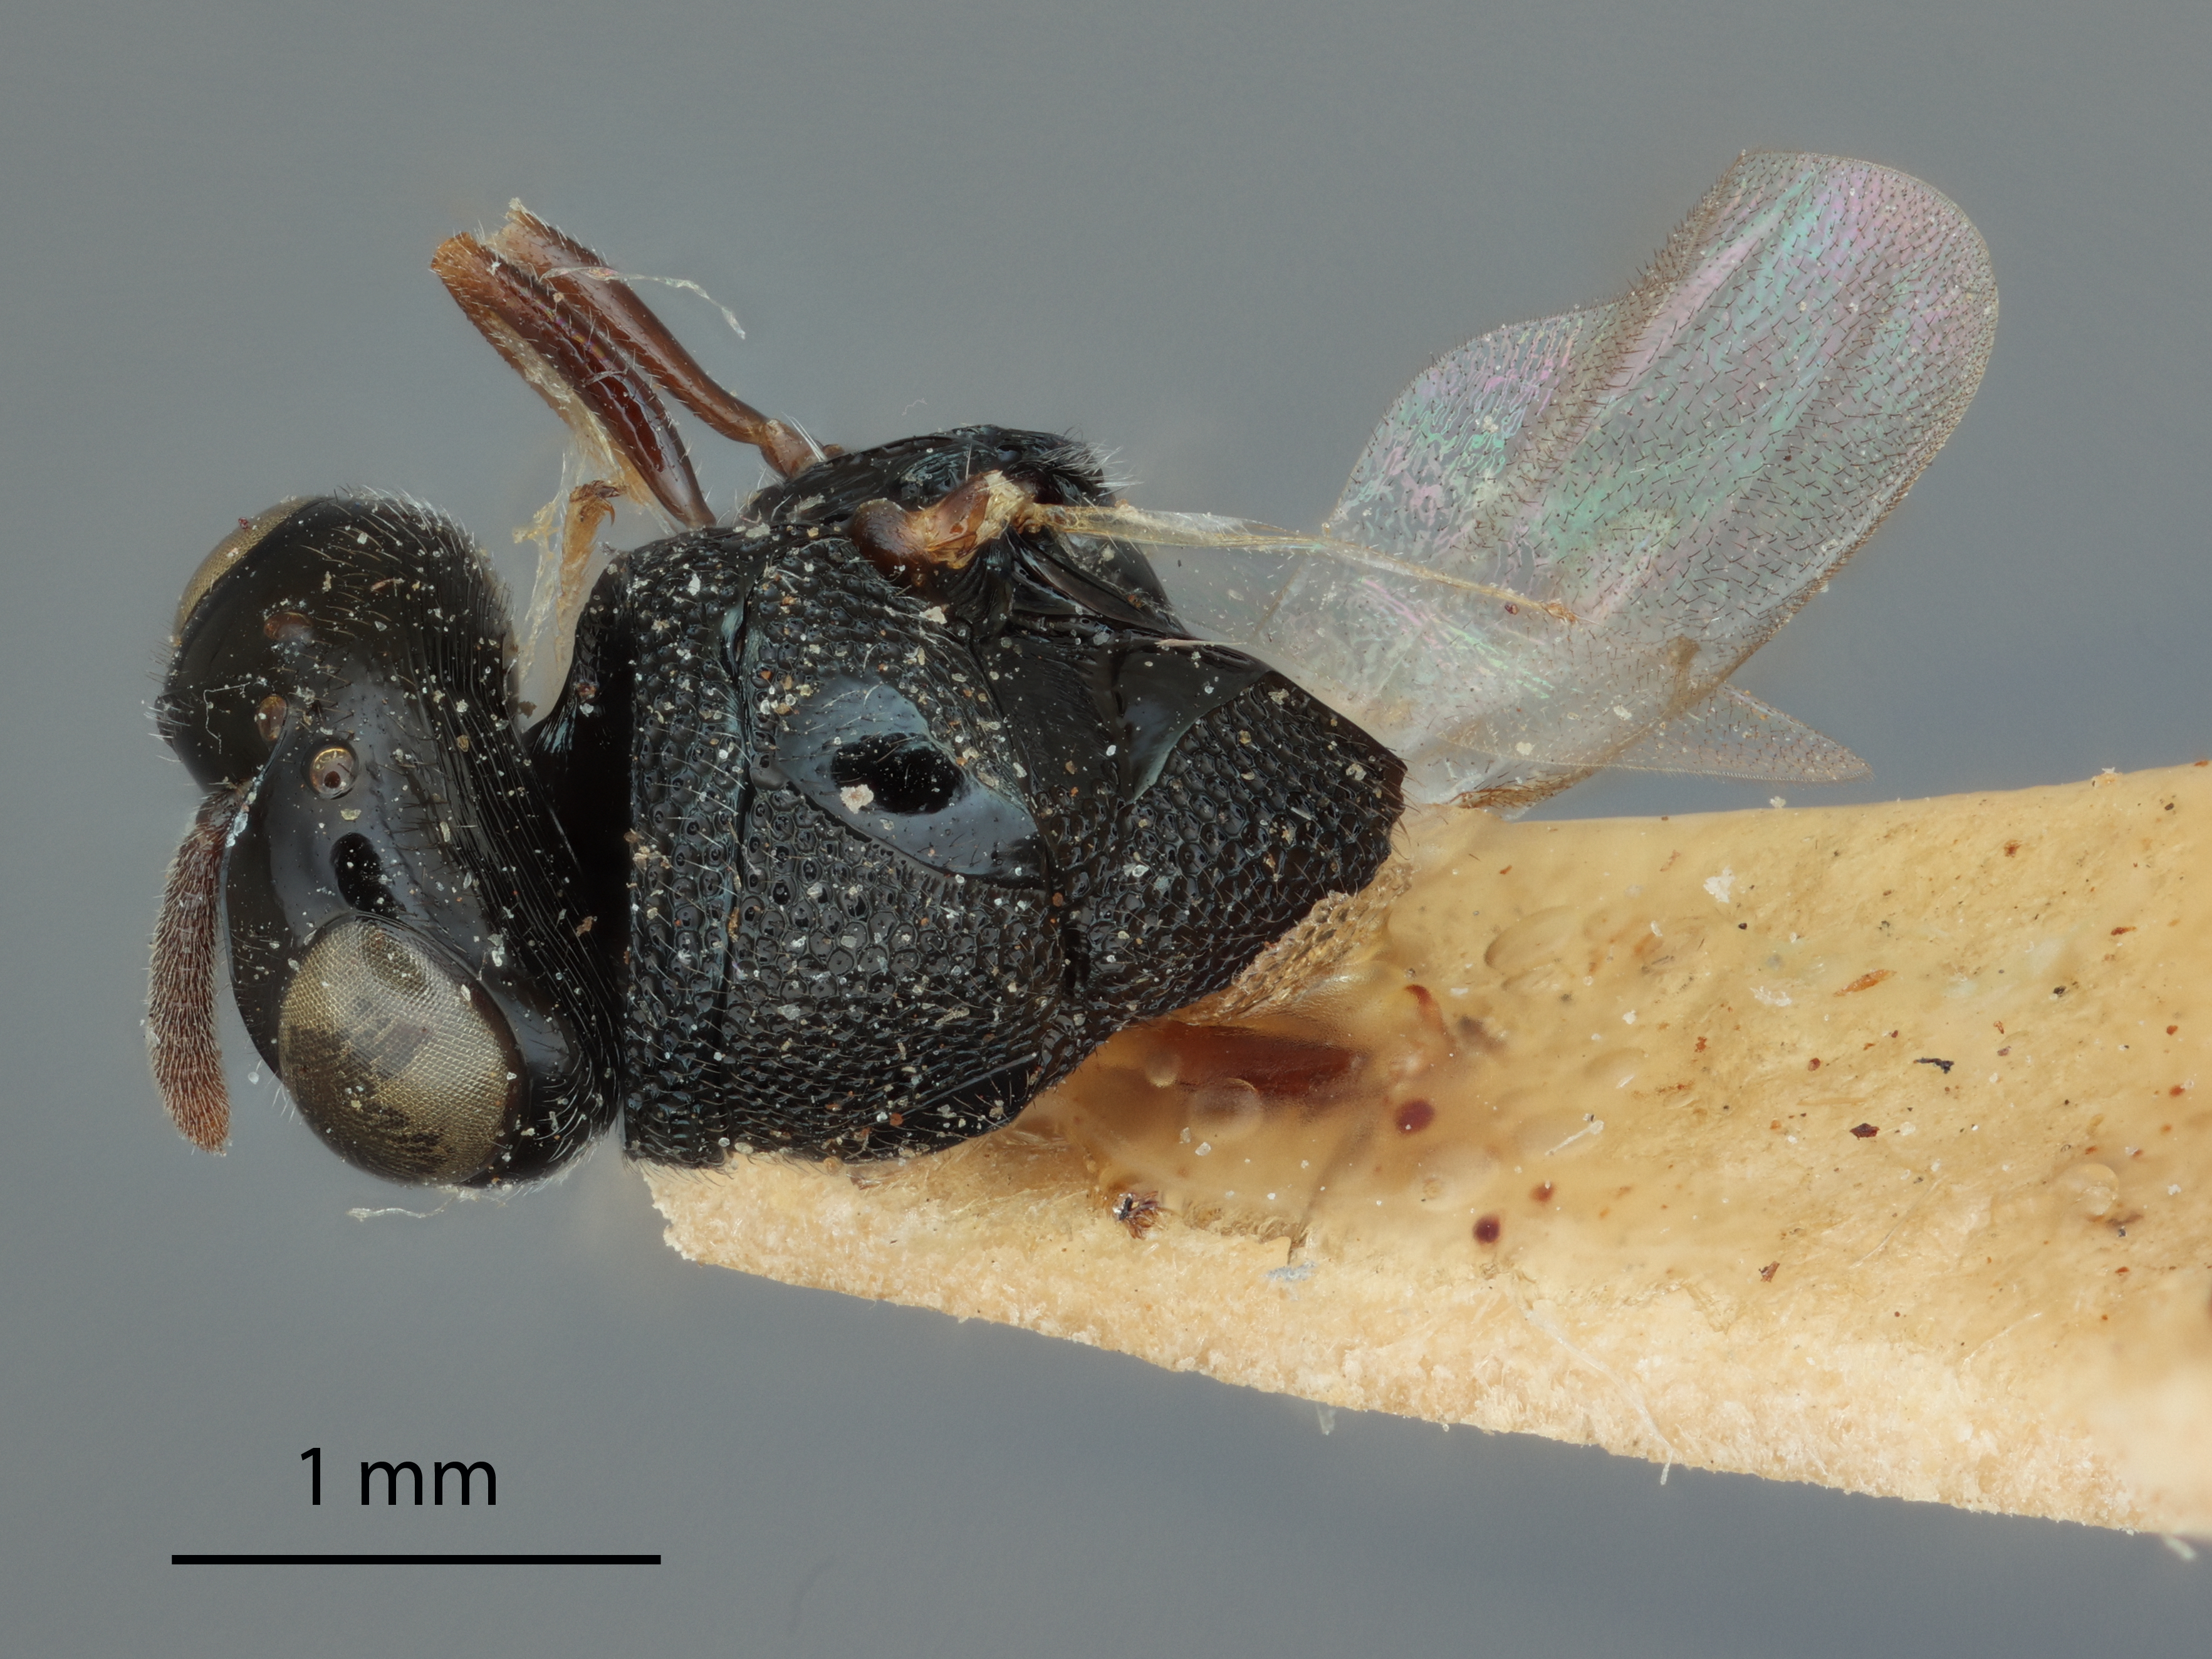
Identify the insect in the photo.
Perilampus coorgensis
